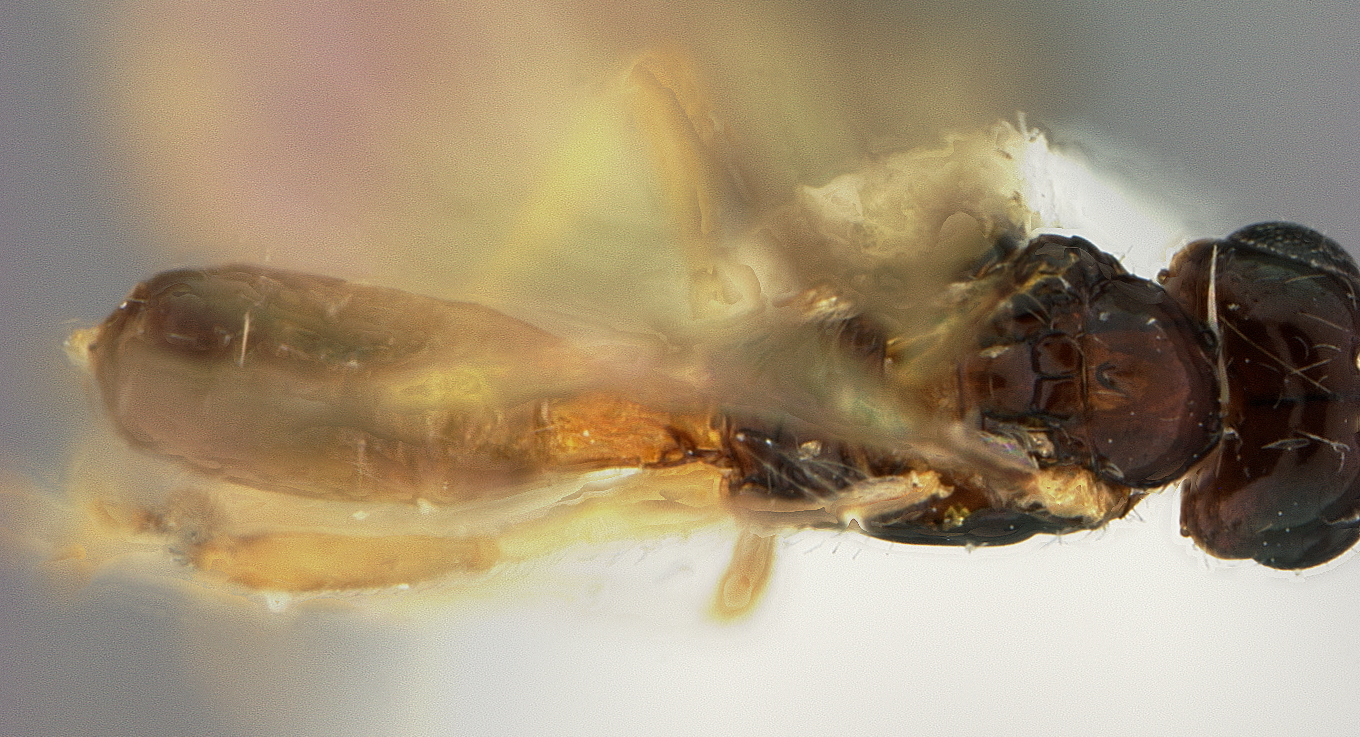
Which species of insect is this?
Kahlia flairpes
